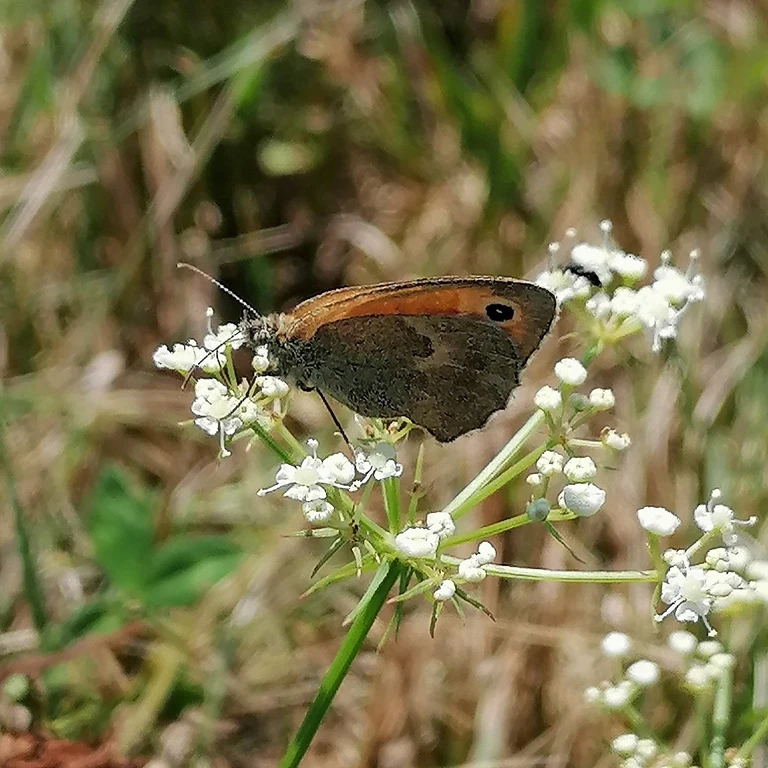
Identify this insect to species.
Coenonympha pamphilus
